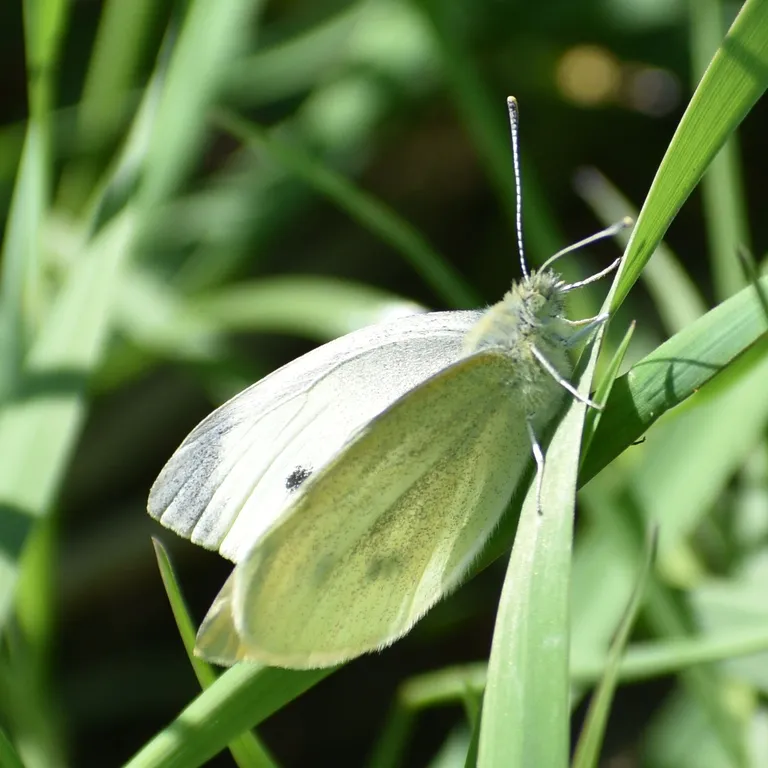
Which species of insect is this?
Pieris rapae
